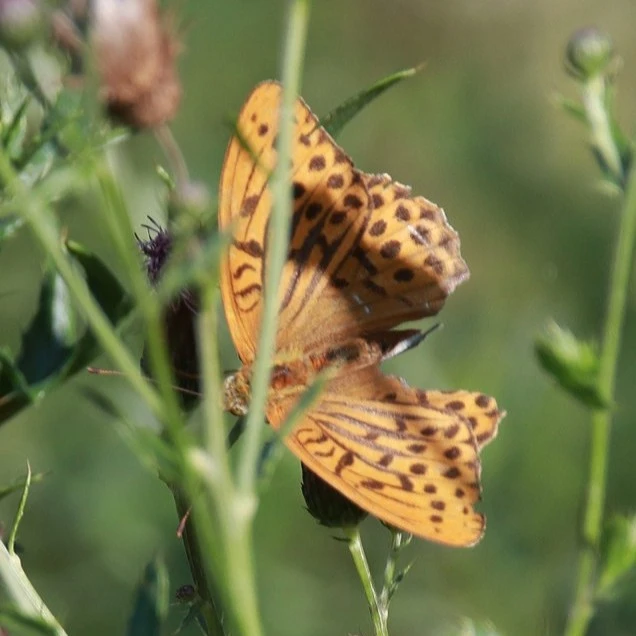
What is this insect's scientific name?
Argynnis paphia
